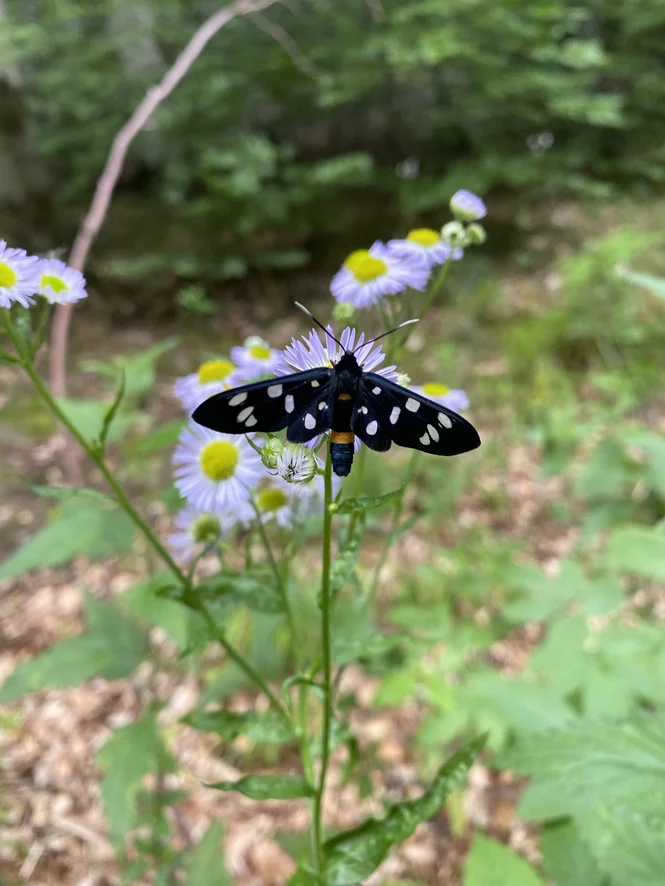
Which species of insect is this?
Amata phegea
